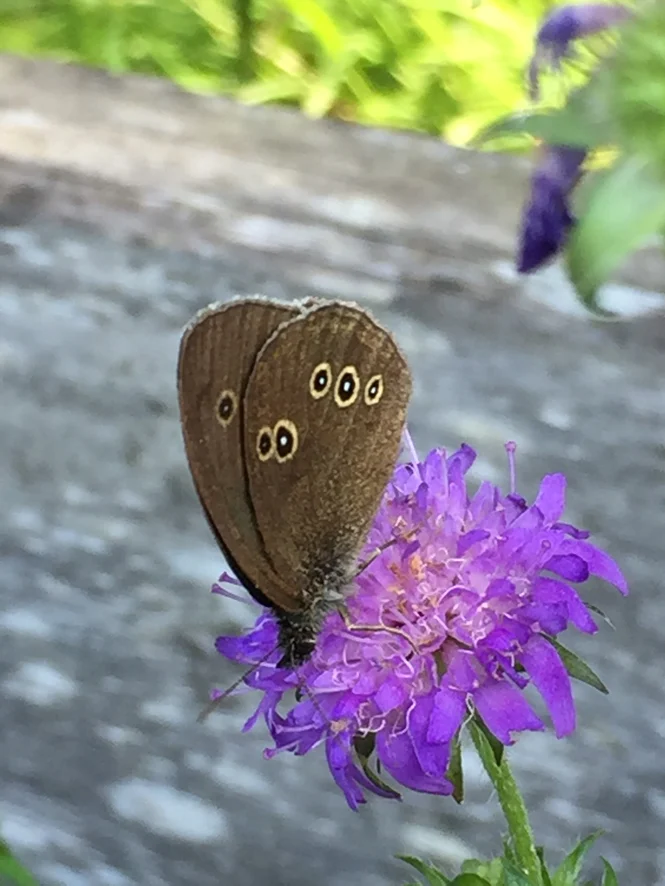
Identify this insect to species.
Aphantopus hyperantus
